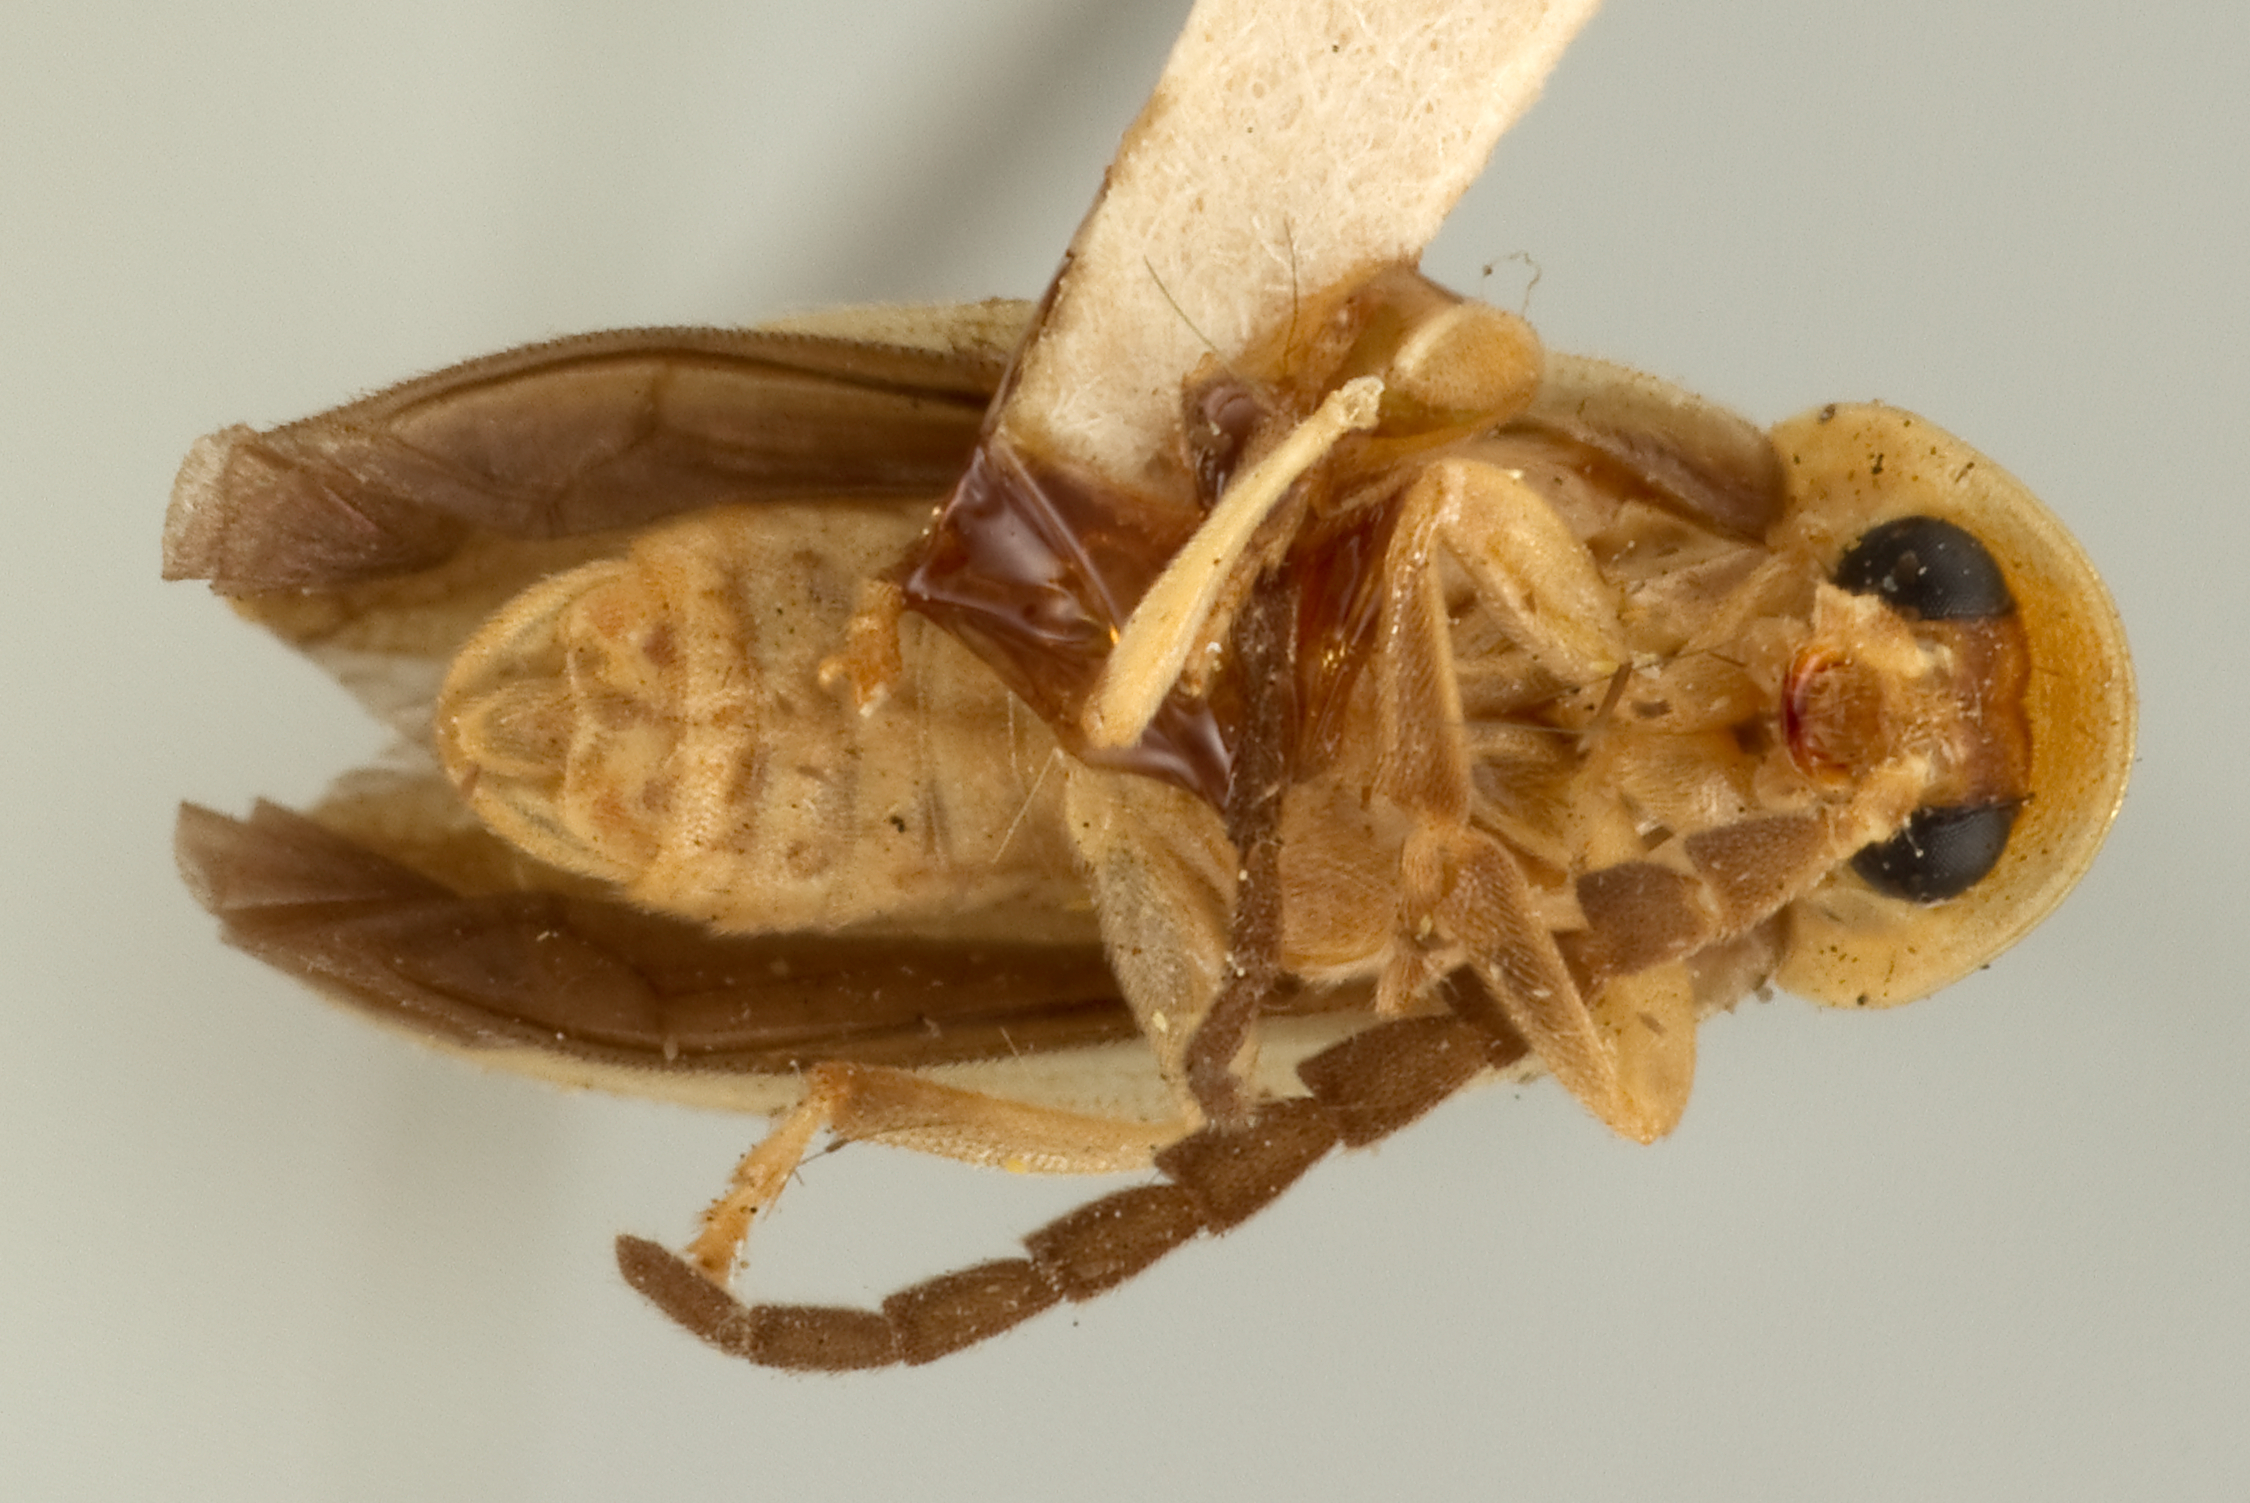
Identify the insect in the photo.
Lucidota fulvotinctus
